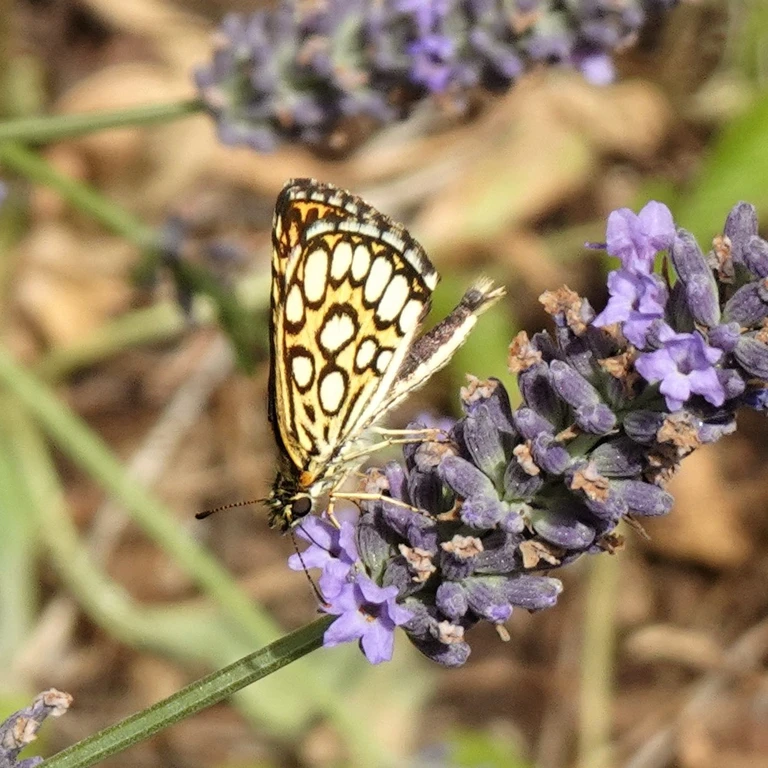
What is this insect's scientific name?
Heteropterus morpheus
